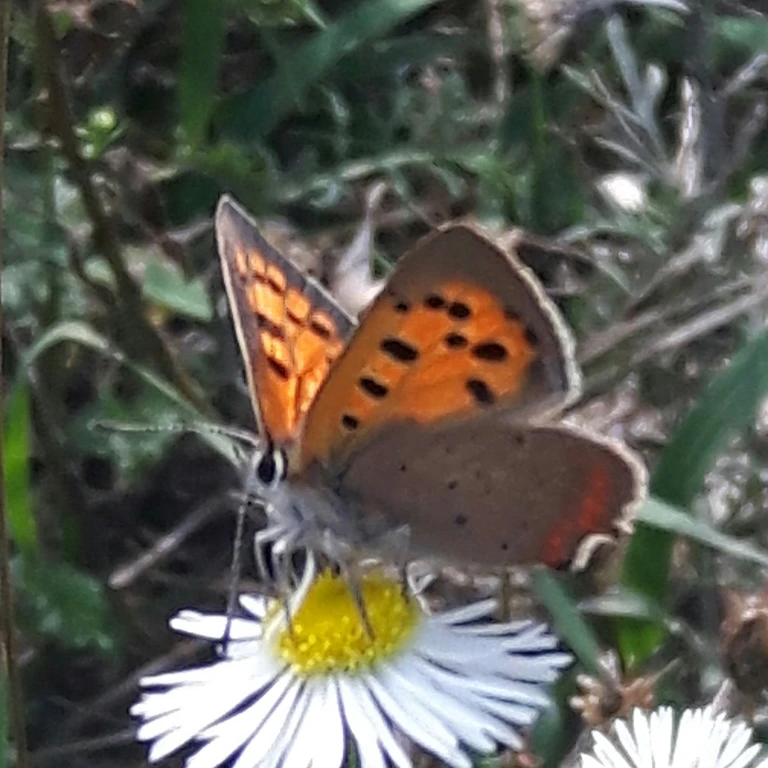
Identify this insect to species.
Lycaena phlaeas
